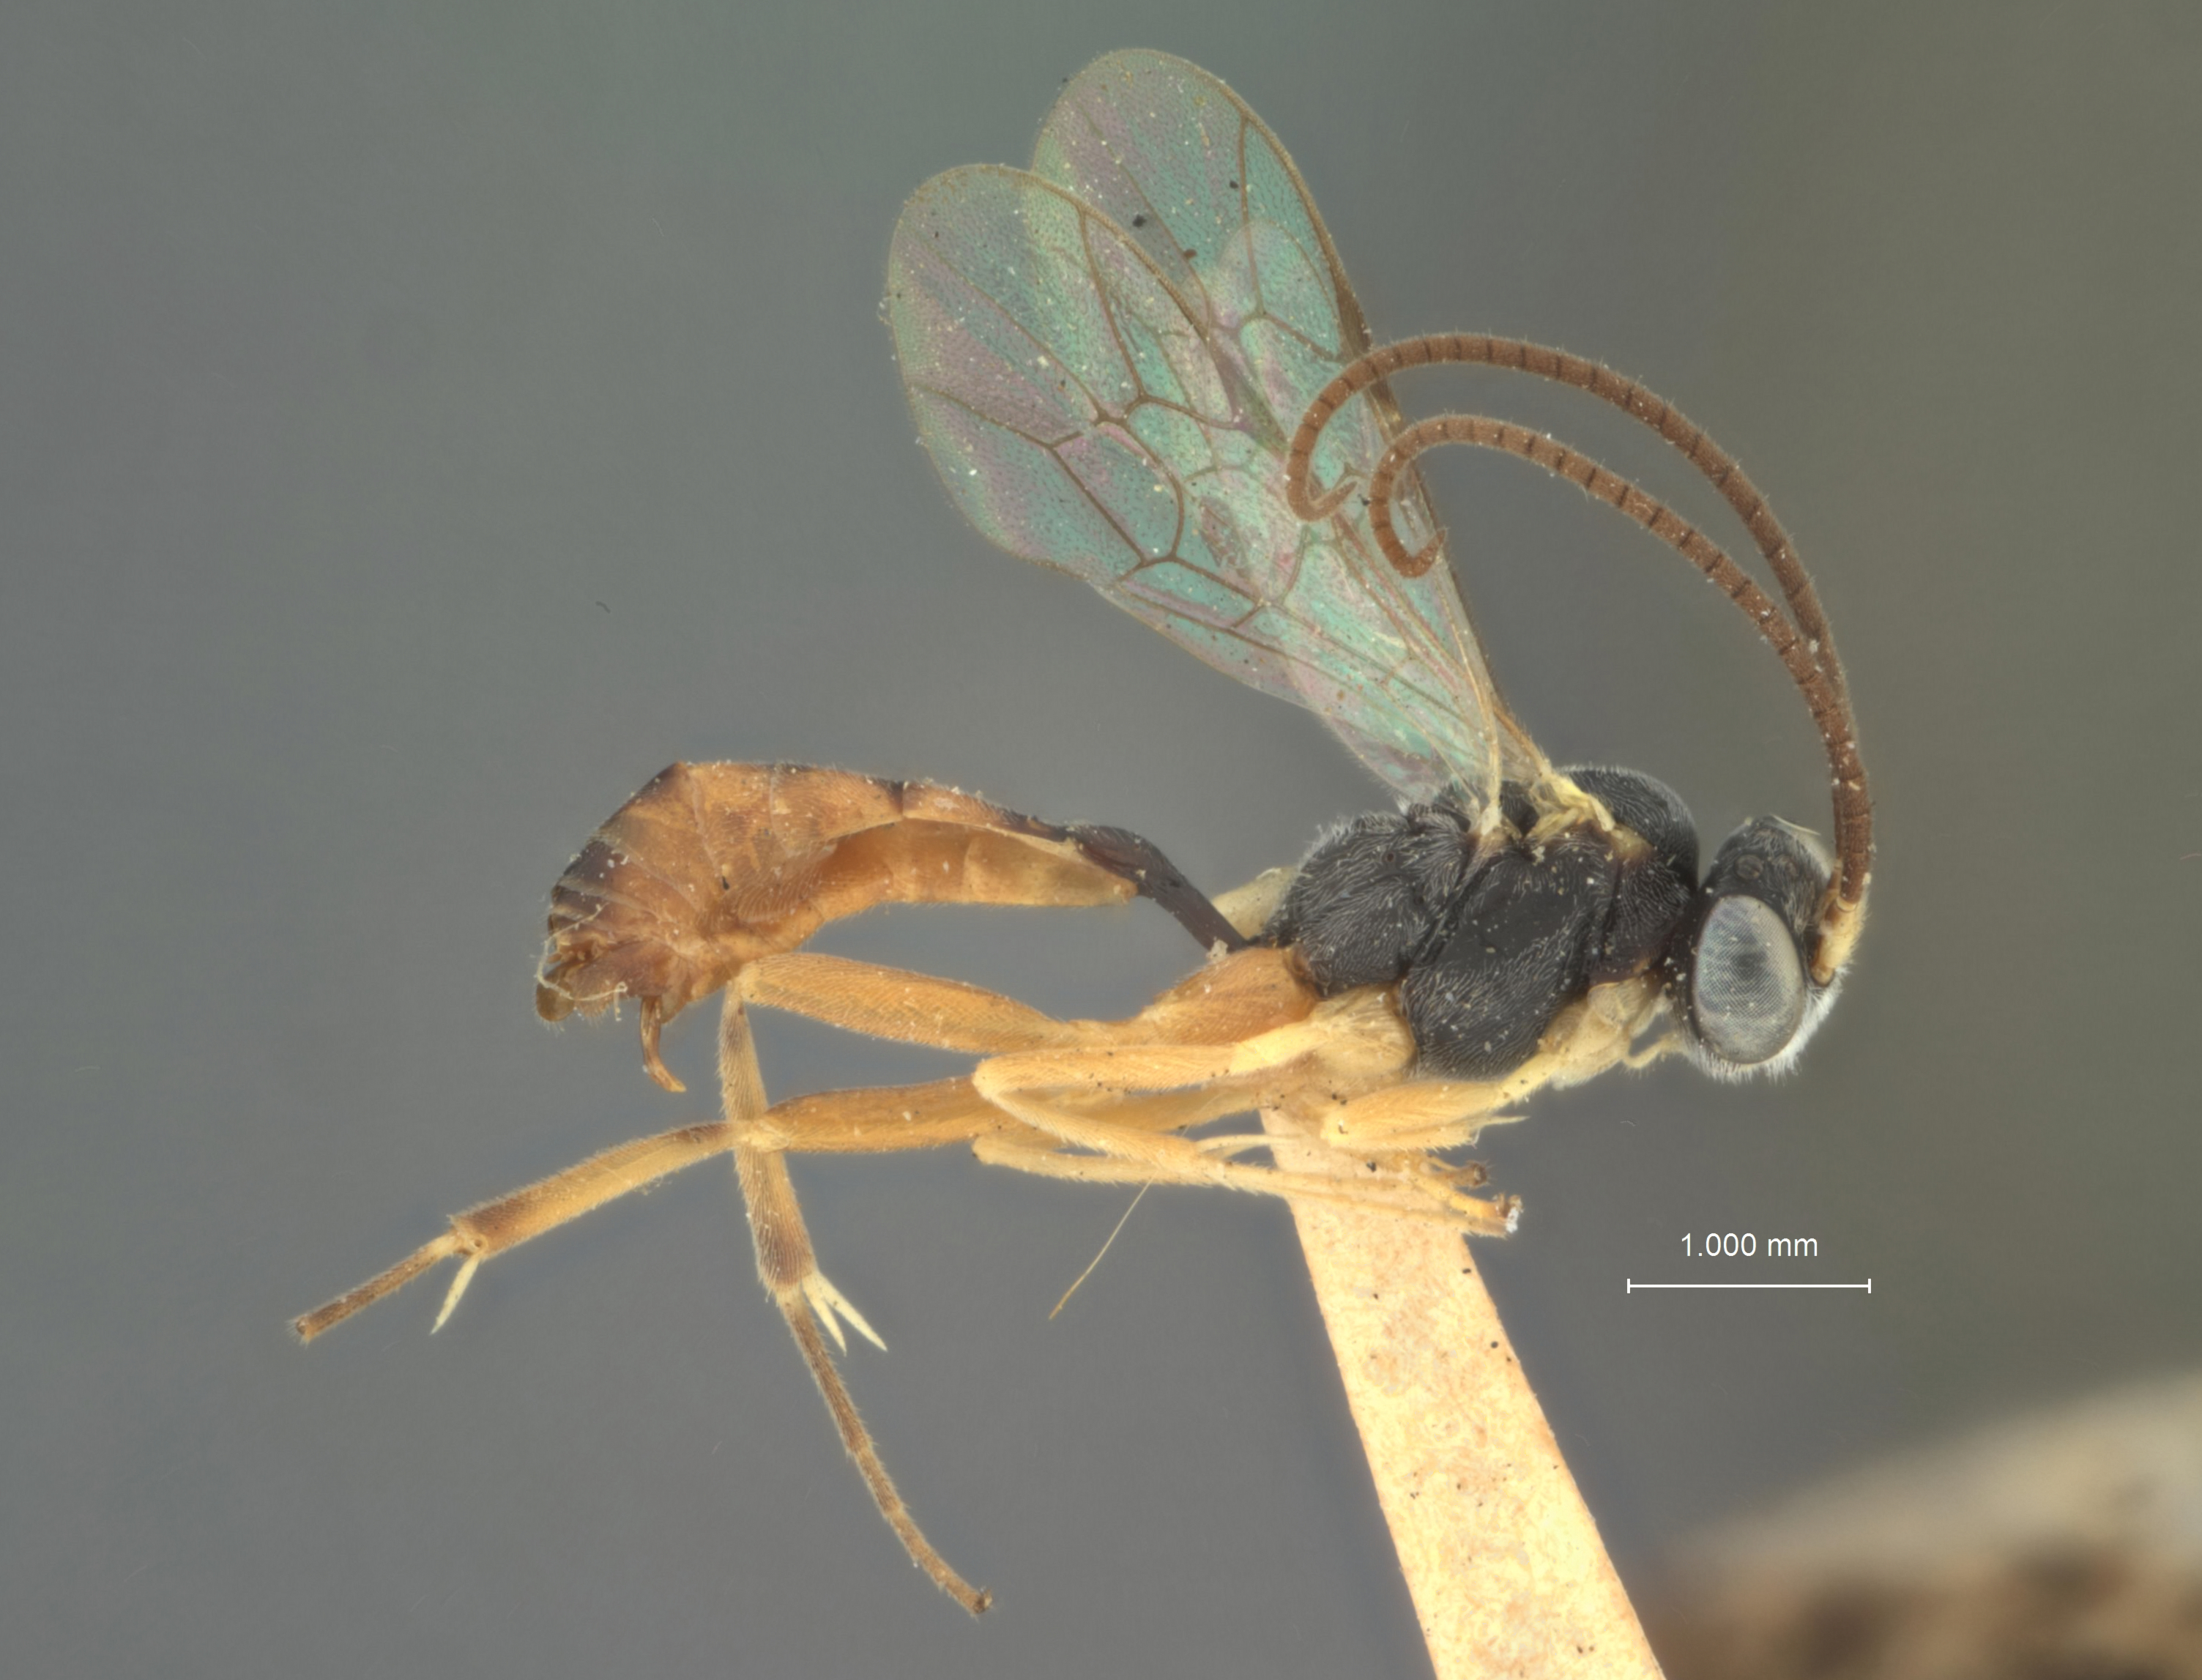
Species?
Limneria noctuae
